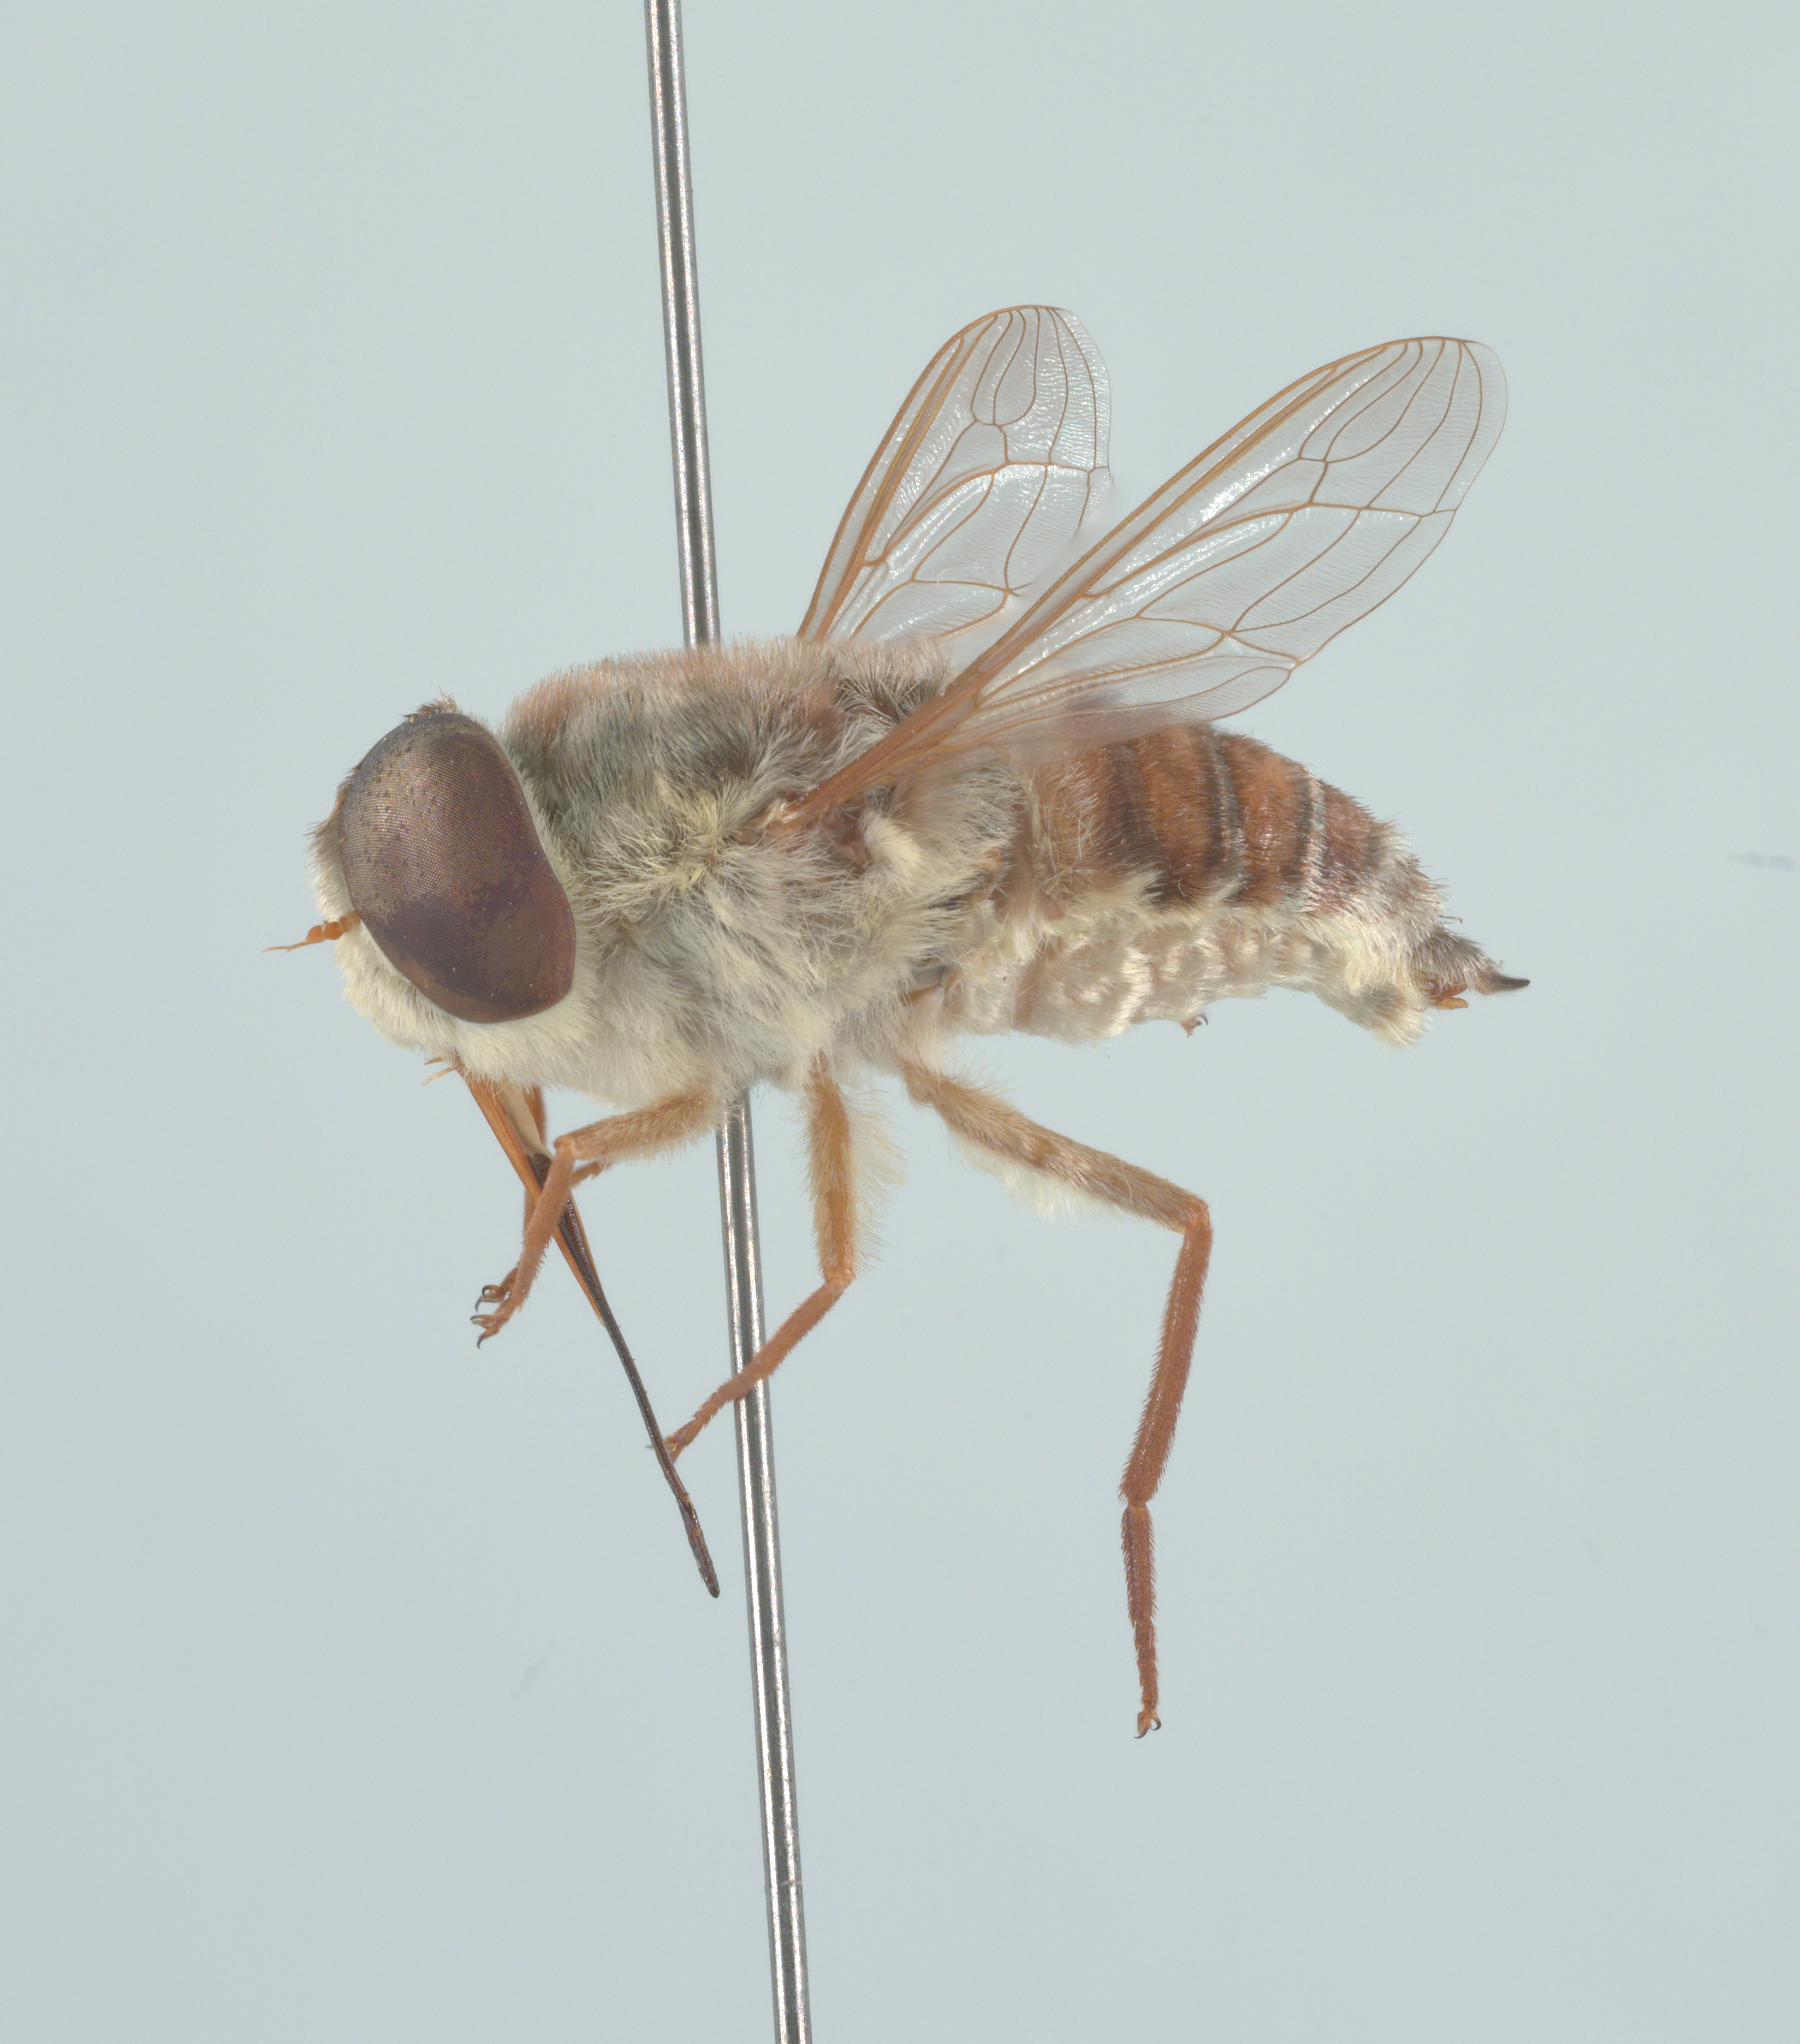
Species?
Neorhynchocephalus volaticus
